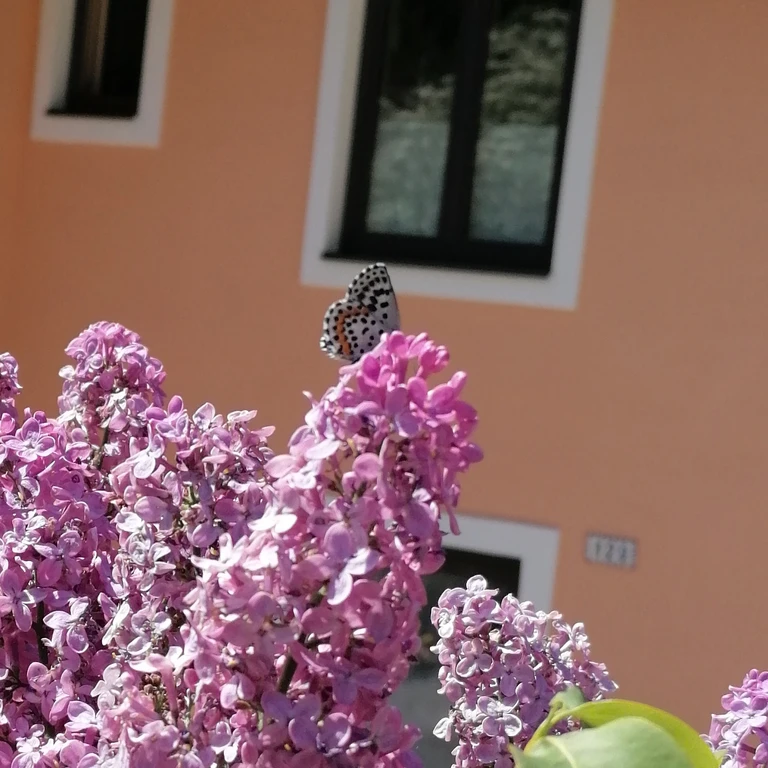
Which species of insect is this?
Scolitantides orion
